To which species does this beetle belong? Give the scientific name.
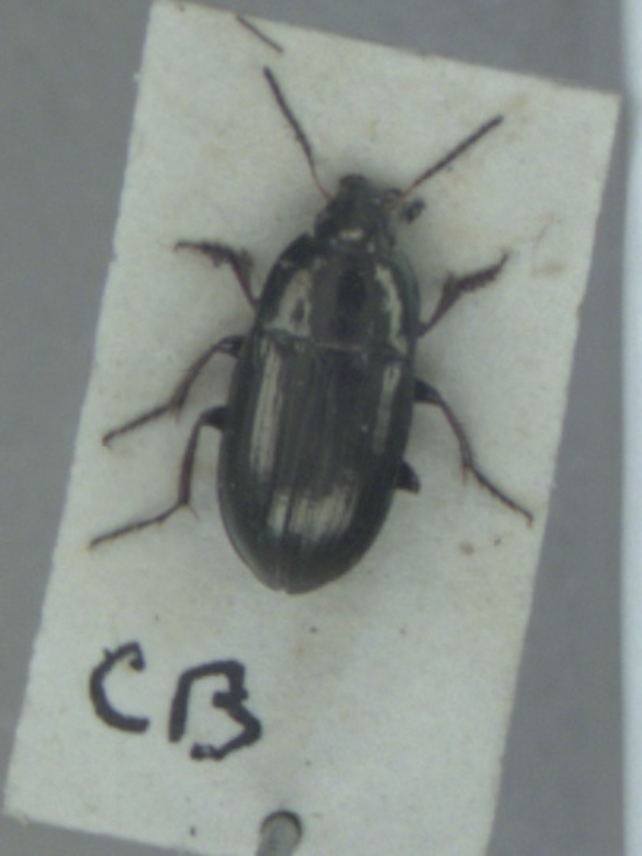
Amara aenea
